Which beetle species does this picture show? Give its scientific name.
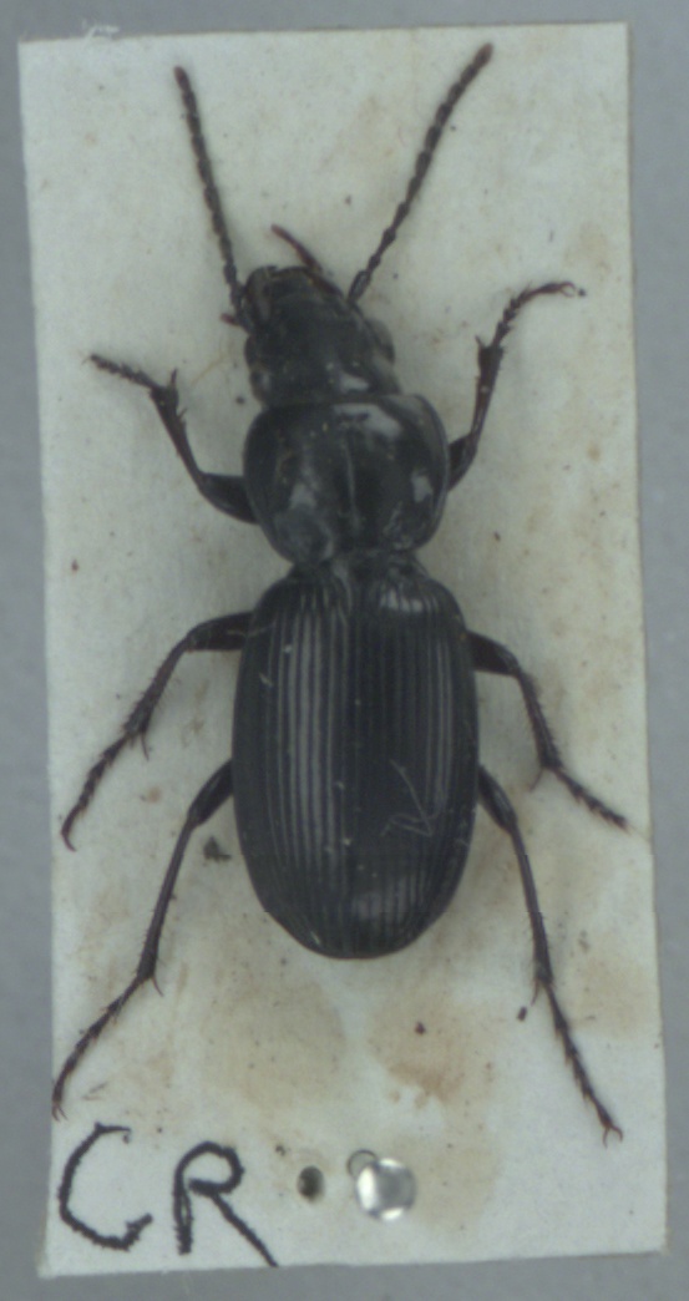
Pterostichus madidus
